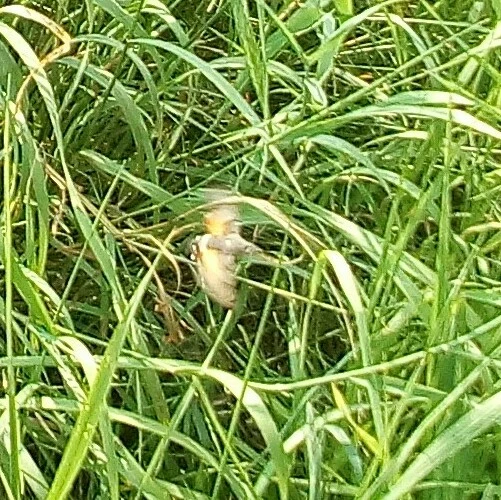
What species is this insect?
Macroglossum stellatarum
